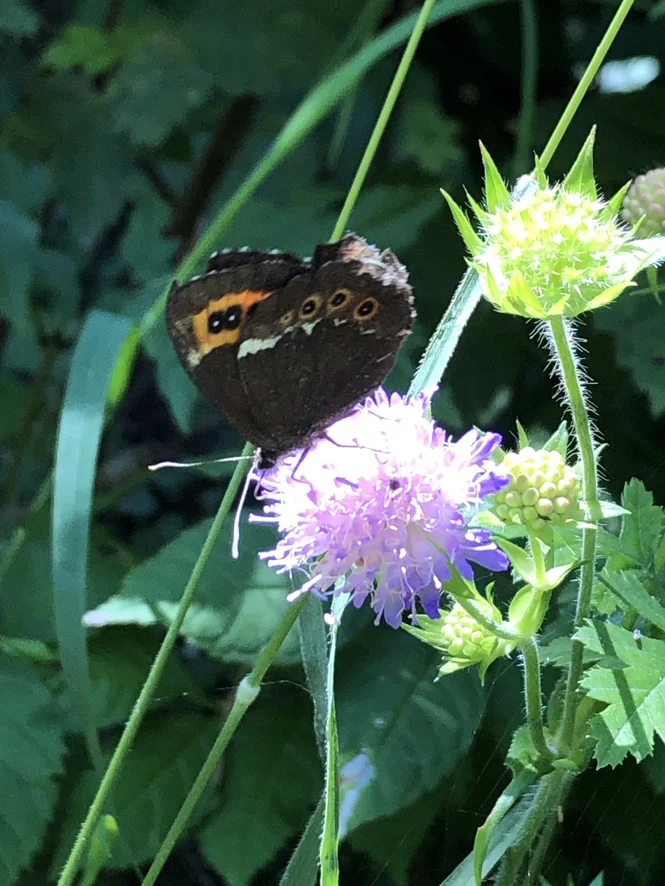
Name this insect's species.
Erebia ligea
